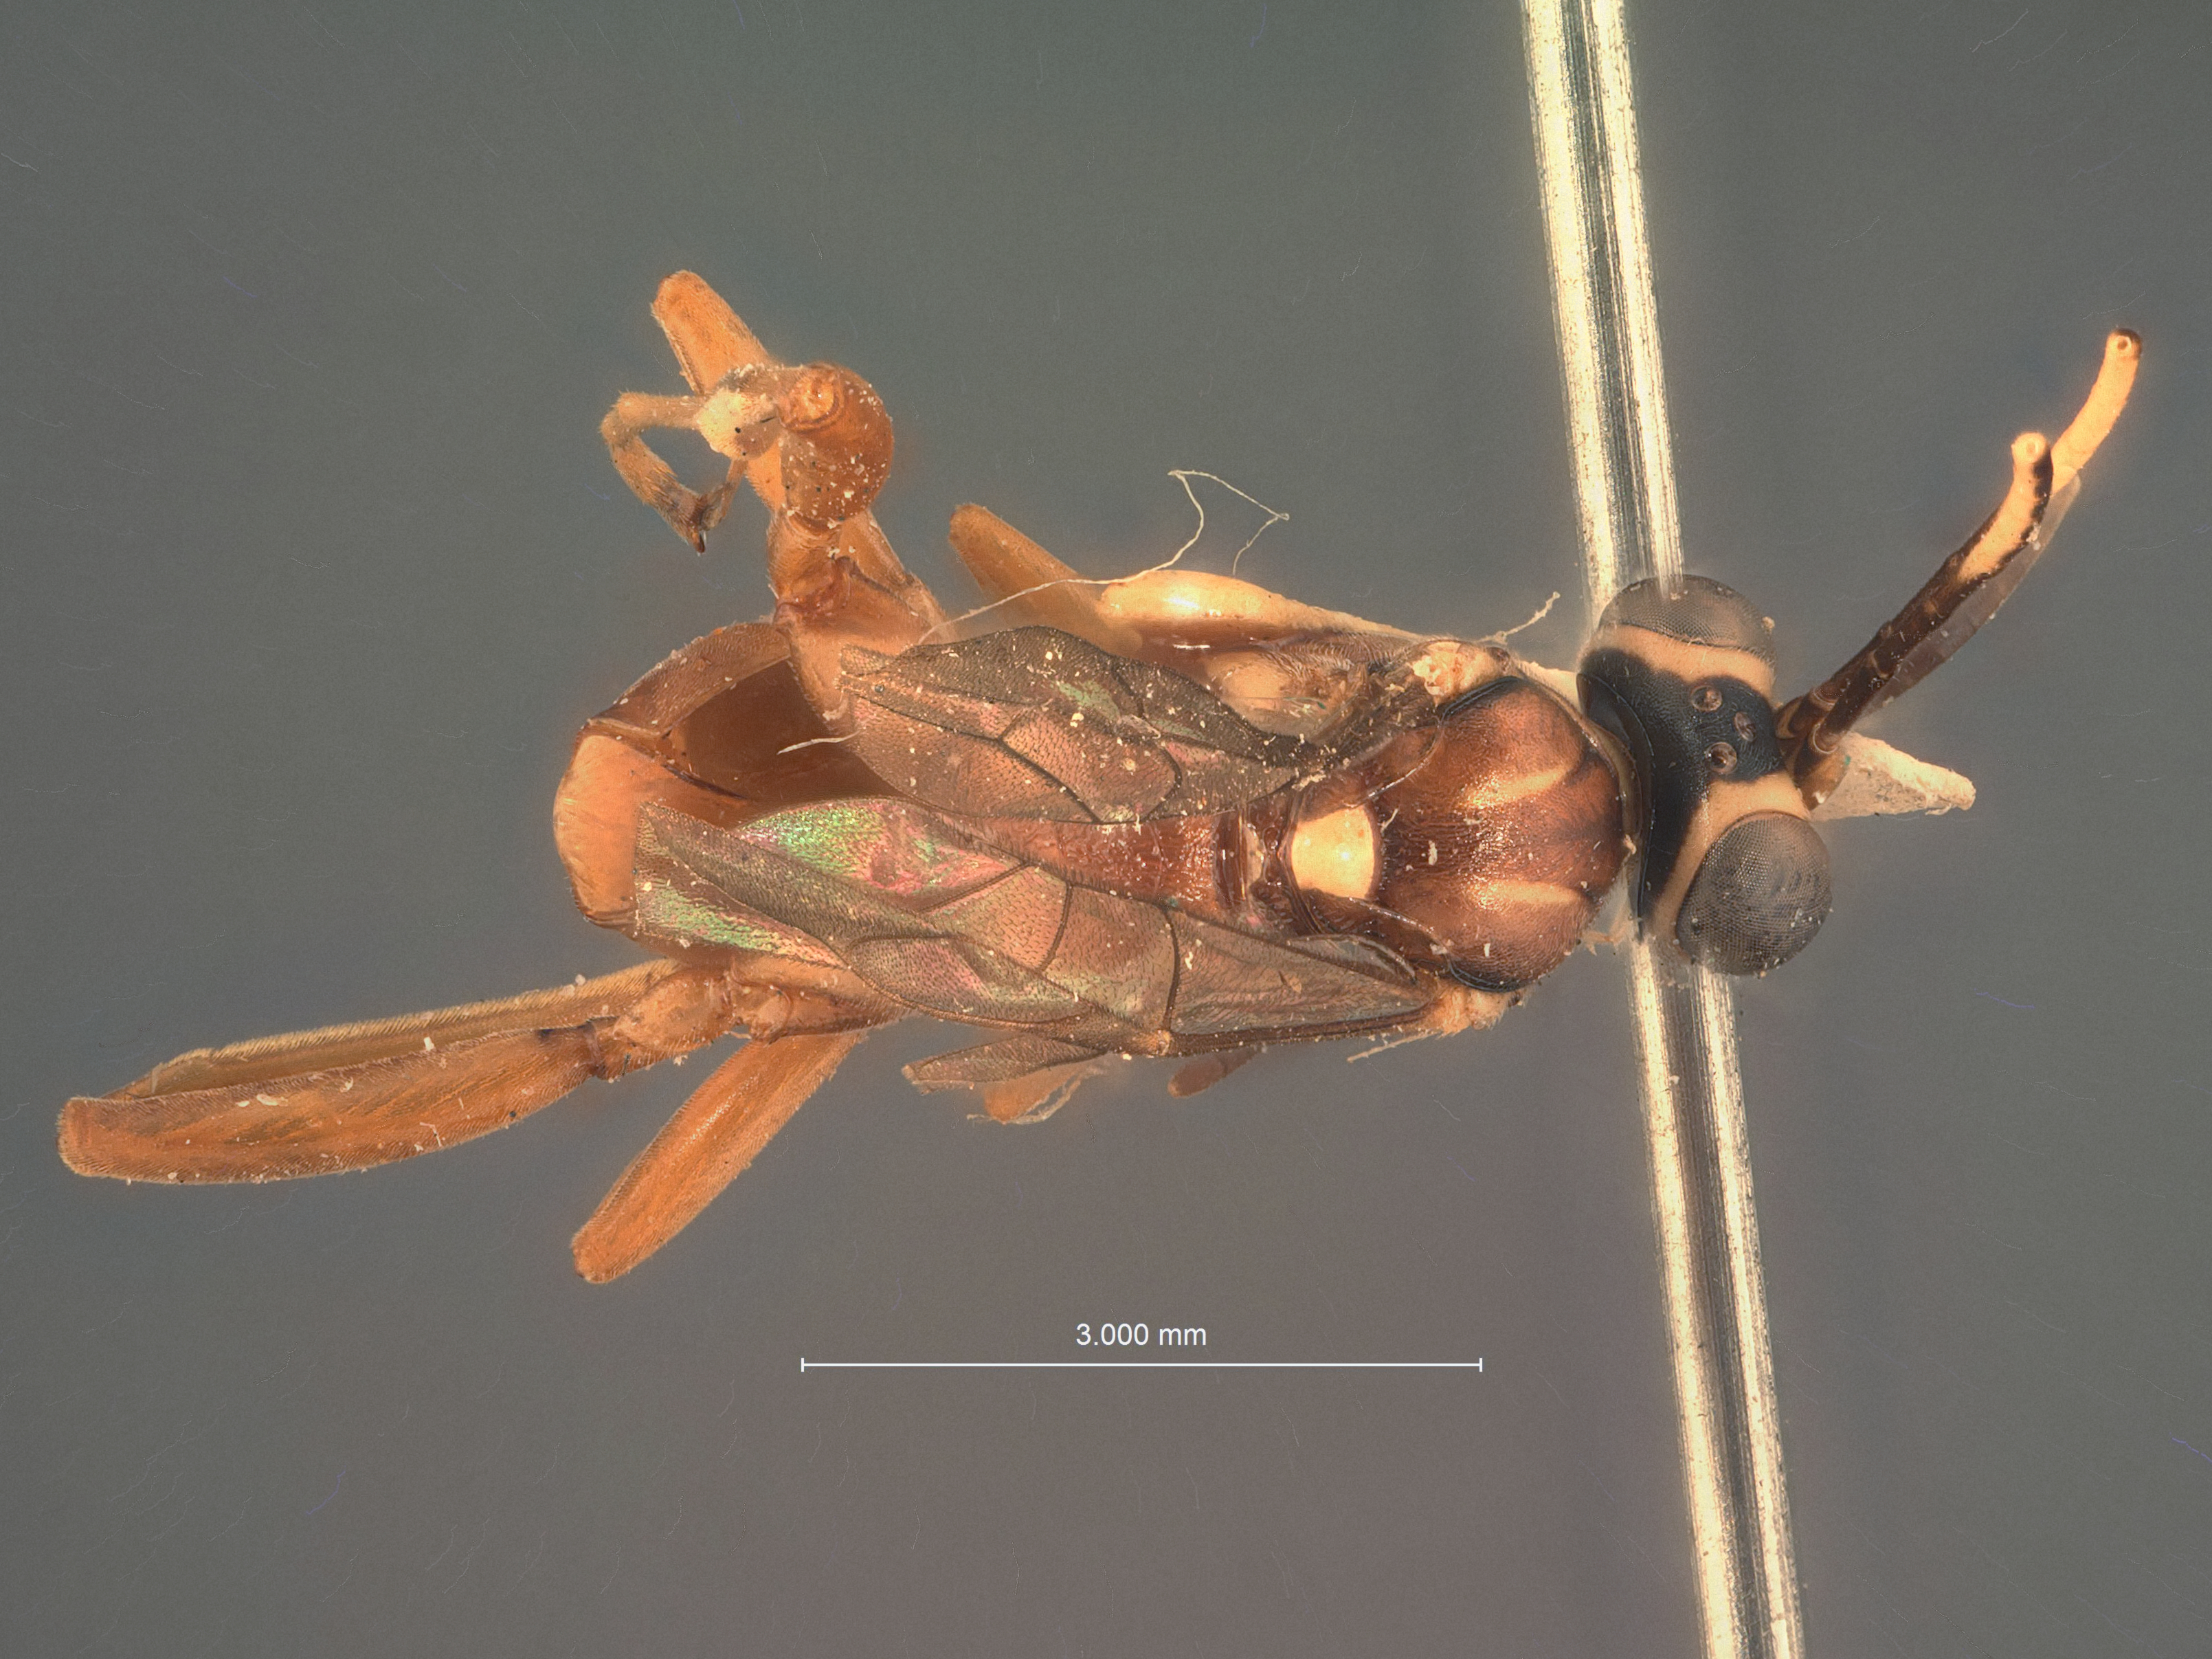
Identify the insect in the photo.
Diapetimorpha alabama
